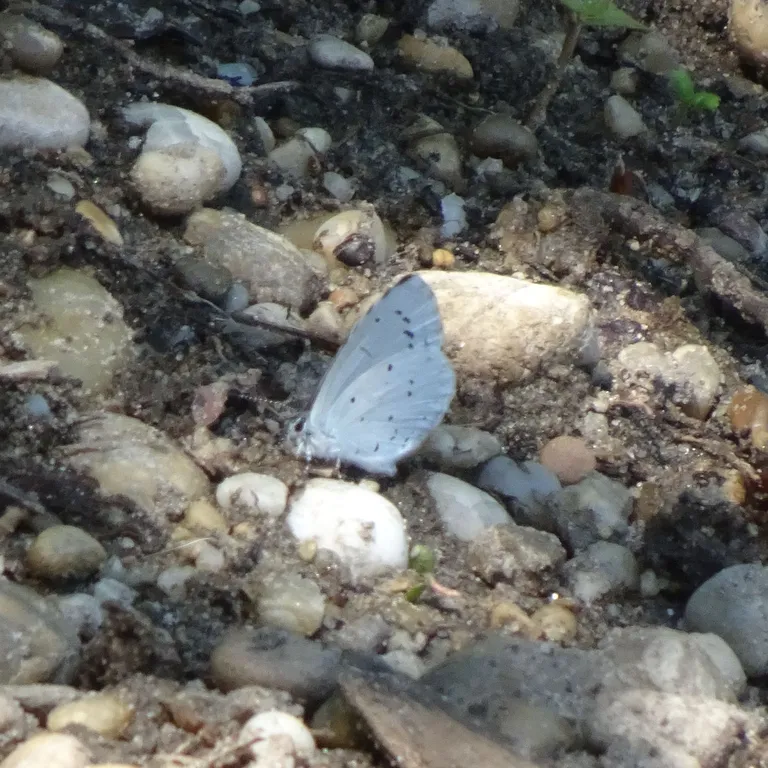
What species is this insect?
Celastrina argiolus
